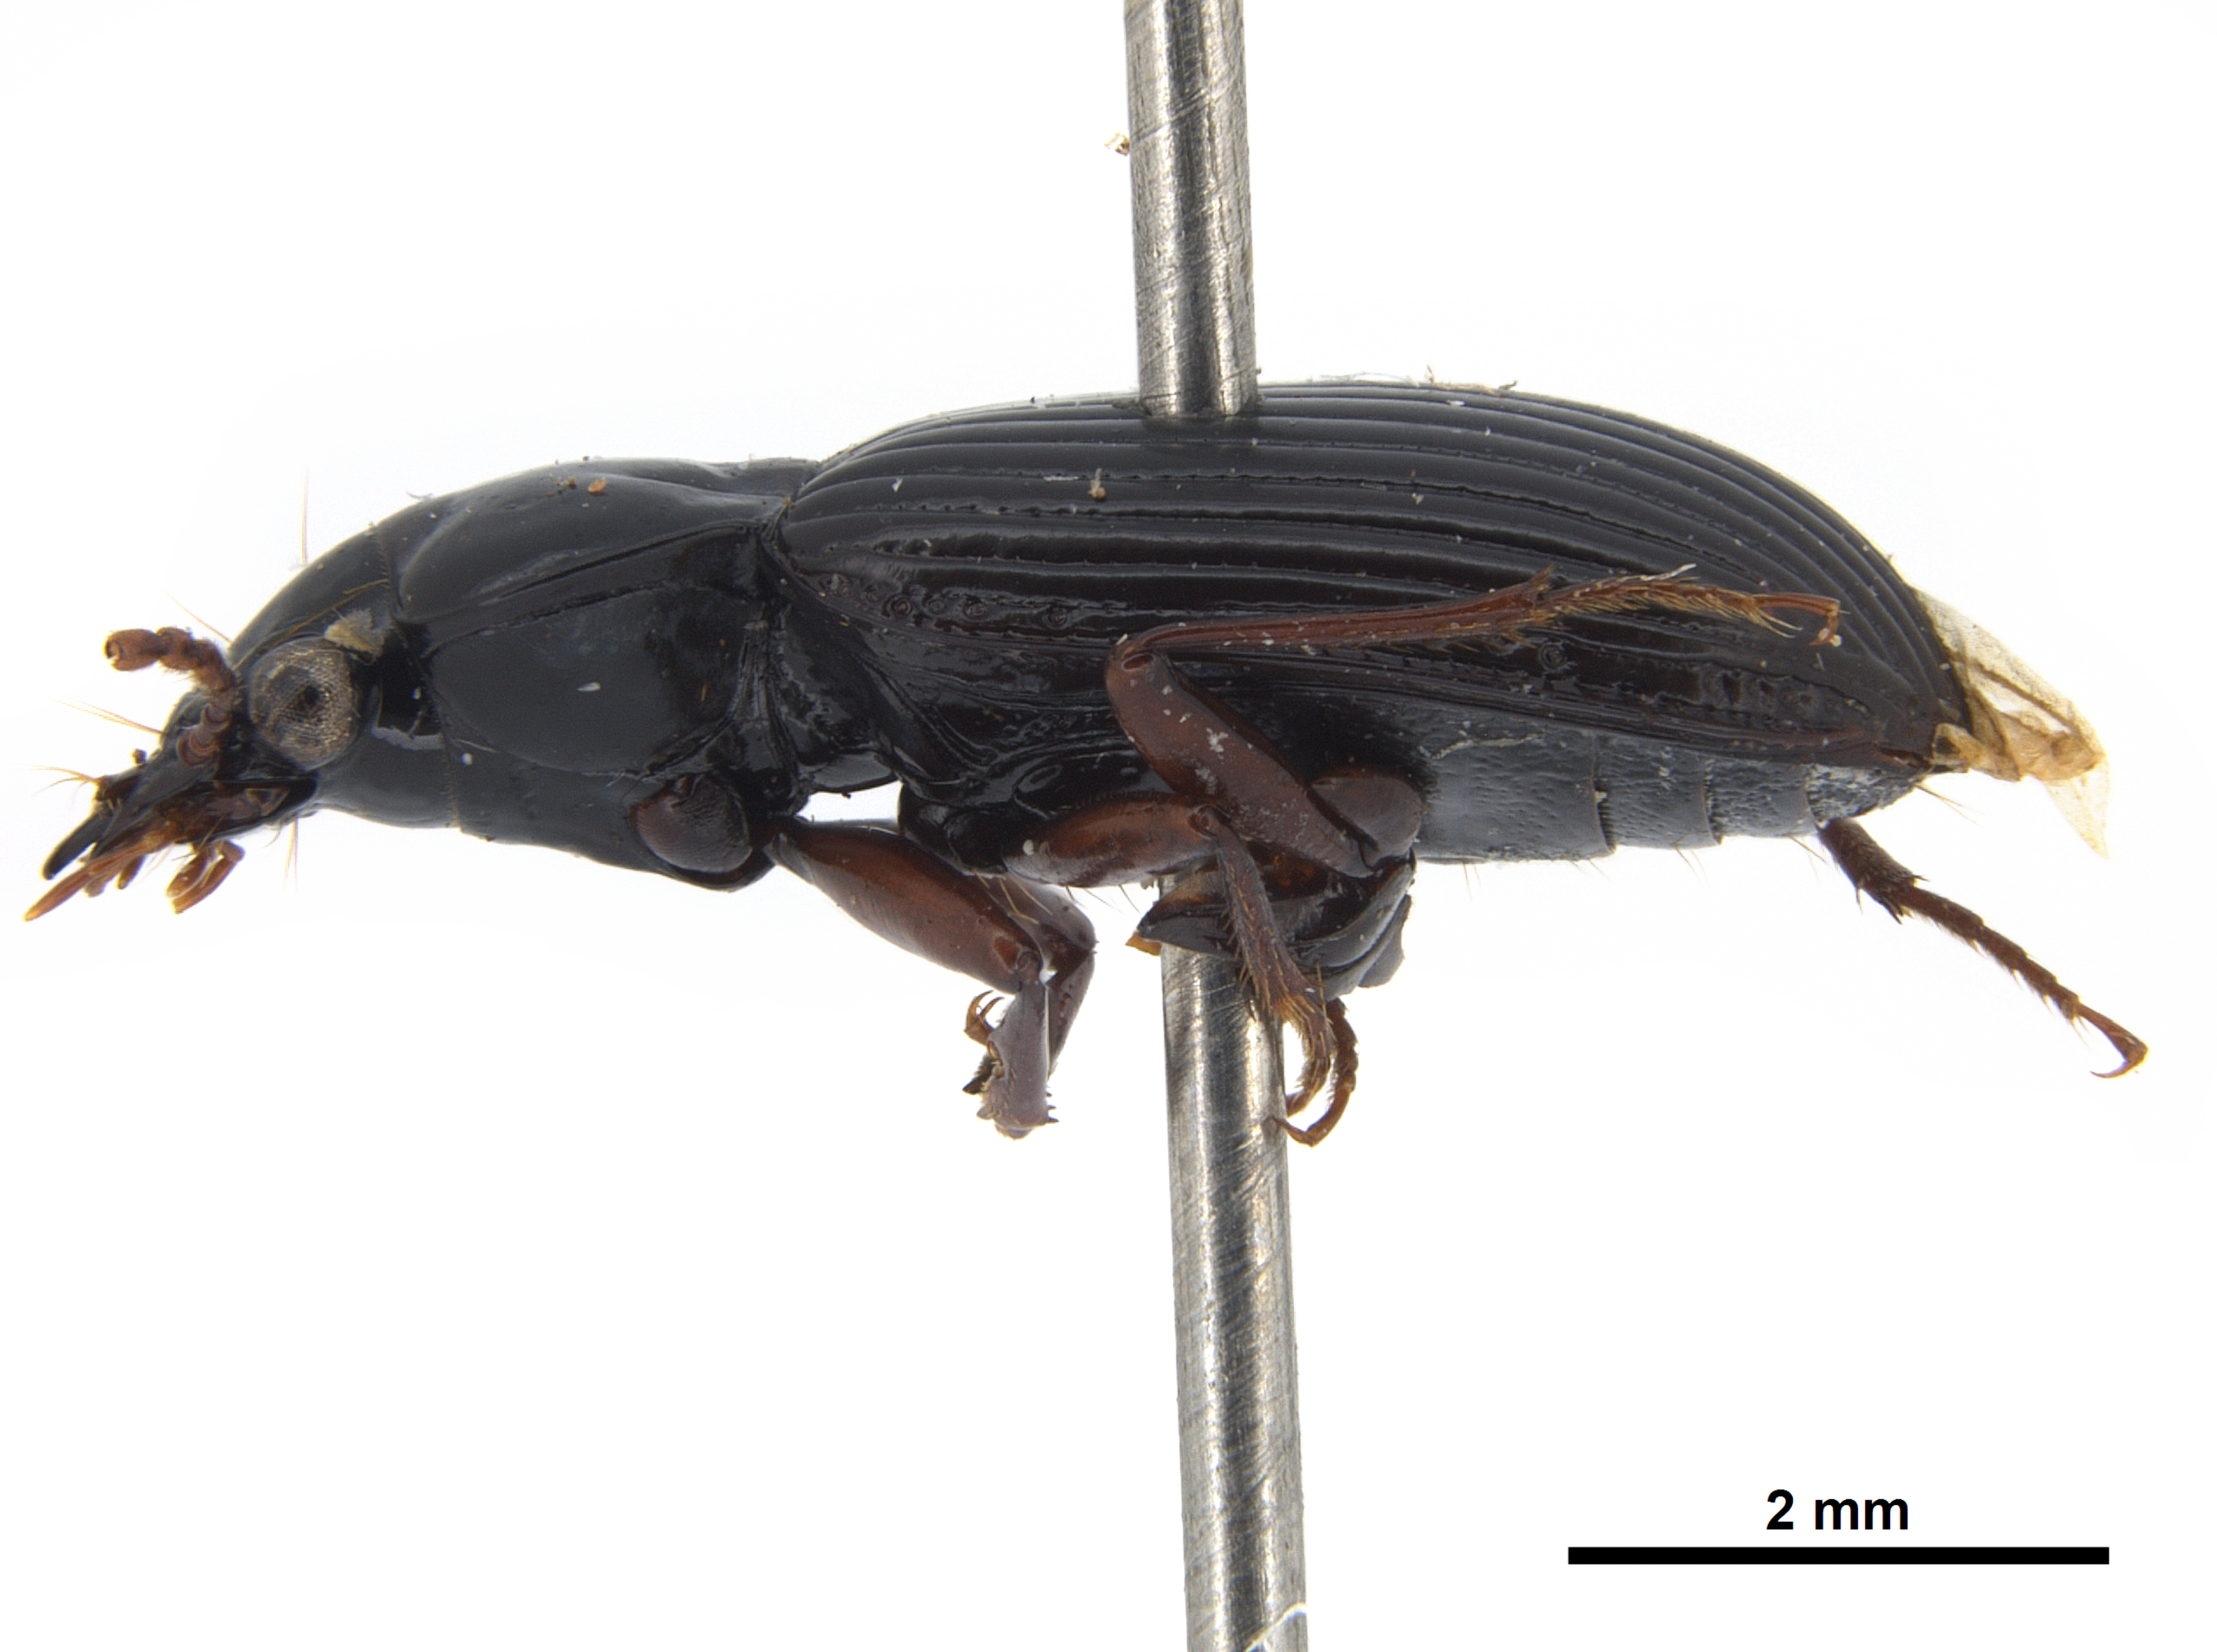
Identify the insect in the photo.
Caelostomus amaroides
